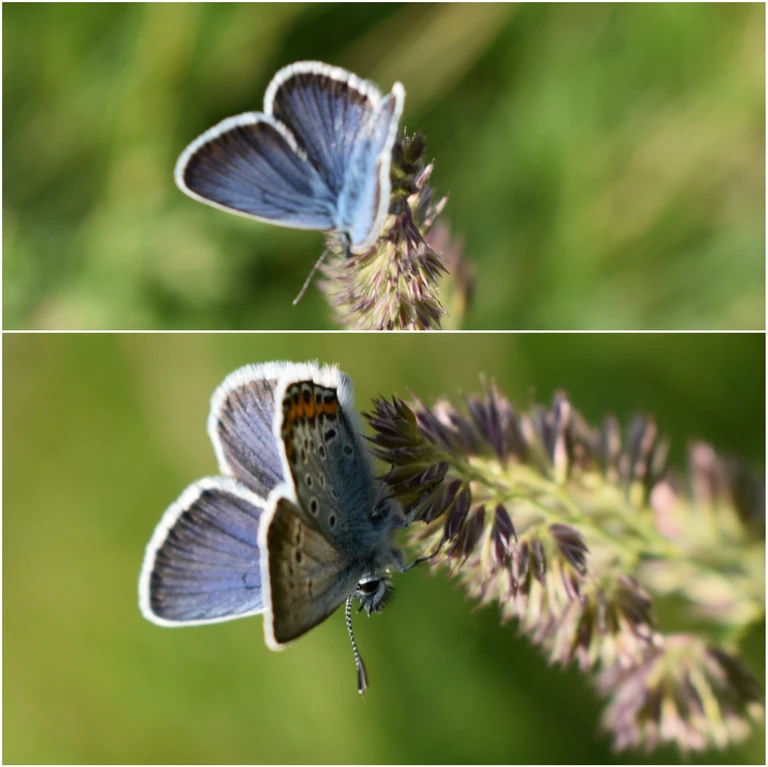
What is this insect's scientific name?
Plebejus argus
